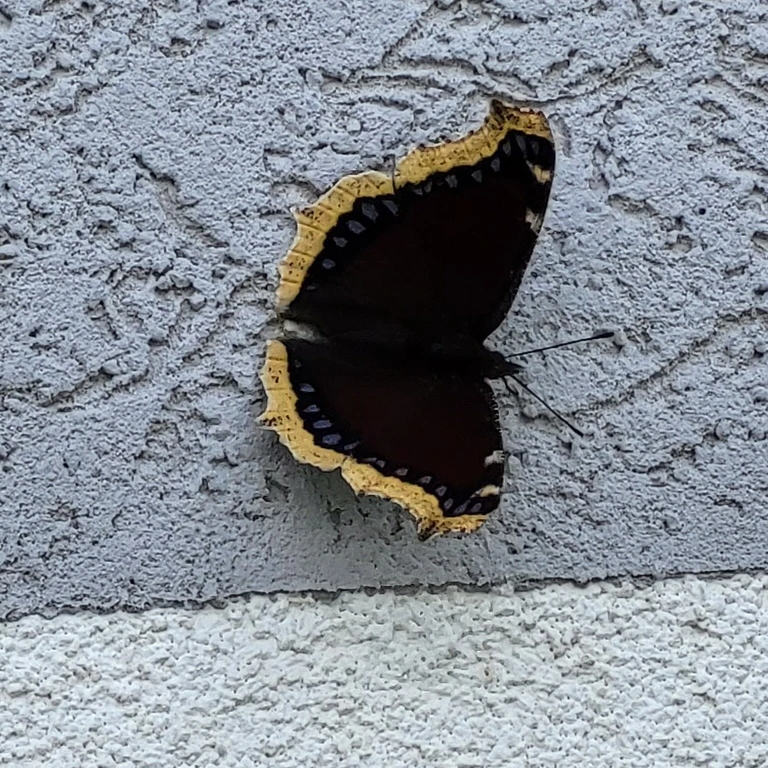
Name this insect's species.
Nymphalis antiopa
